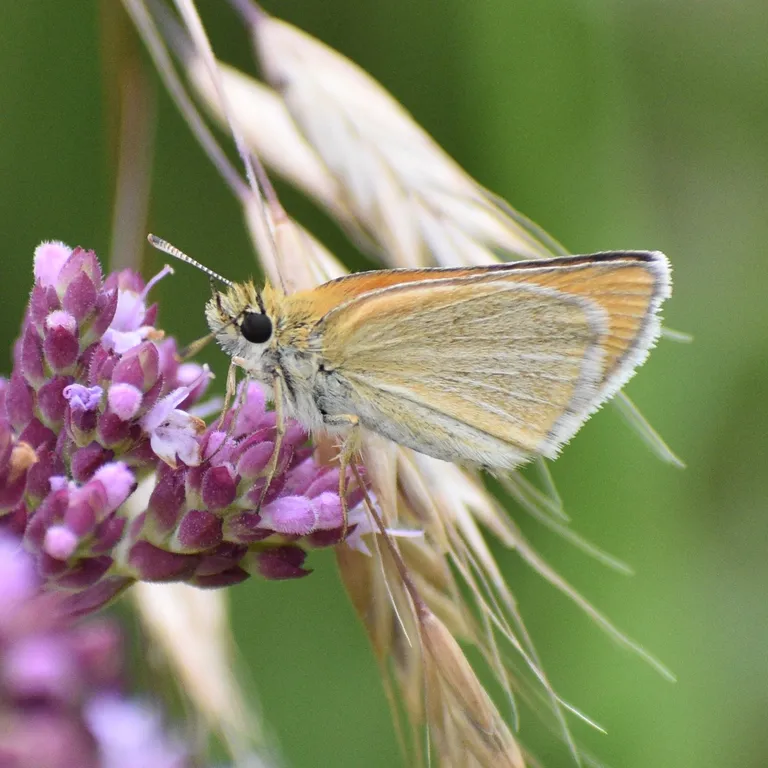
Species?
Thymelicus sylvestris
